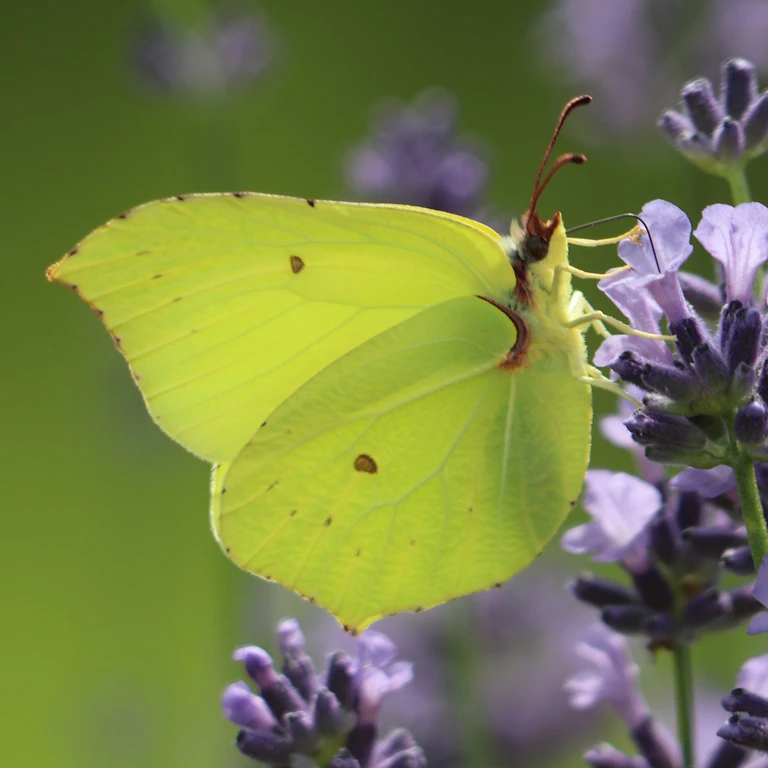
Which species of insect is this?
Gonepteryx rhamni
